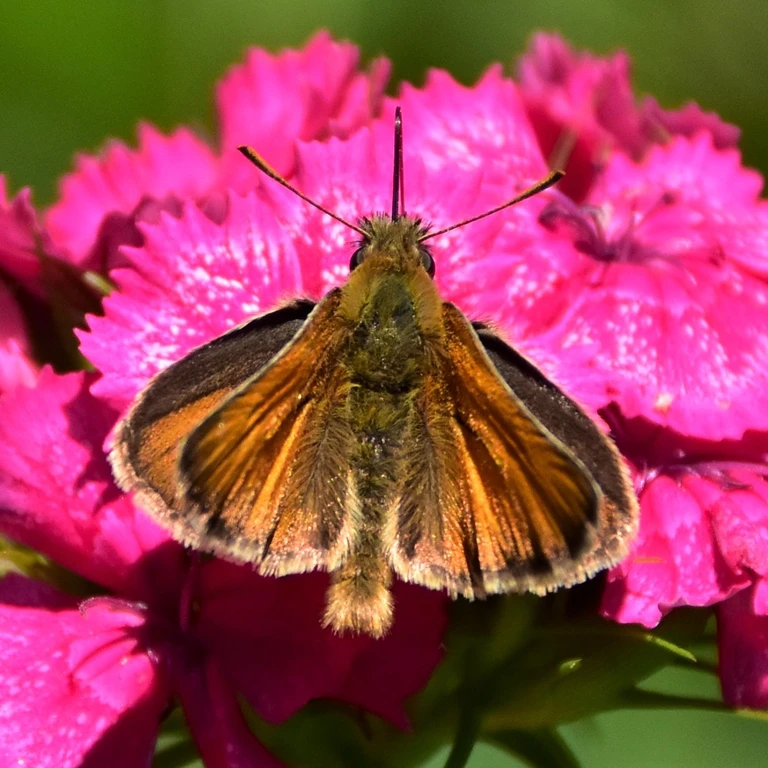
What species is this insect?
Ochlodes sylvanus (also Ochlodes venata)
